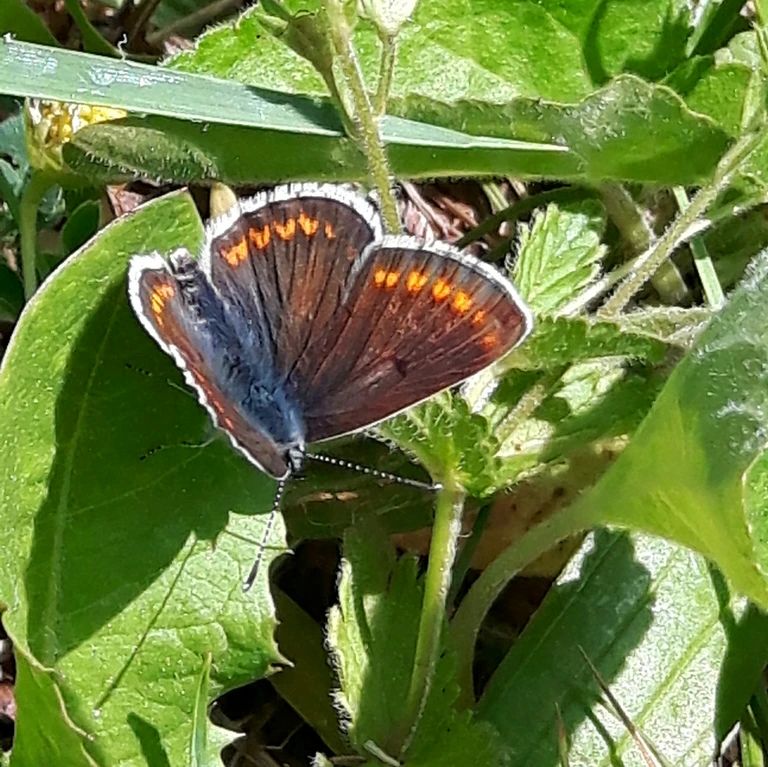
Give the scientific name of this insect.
Aricia agestis/artaxerxes
